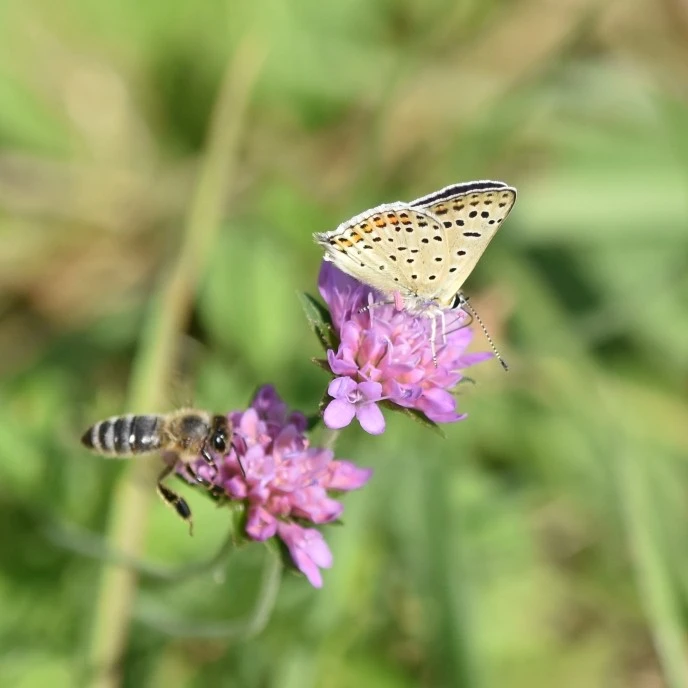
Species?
Lycaena tityrus (also Loweia tityrus)
